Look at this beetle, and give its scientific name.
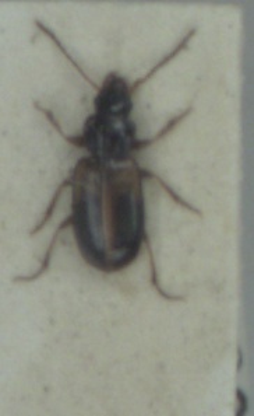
Acupalpus meridianus
